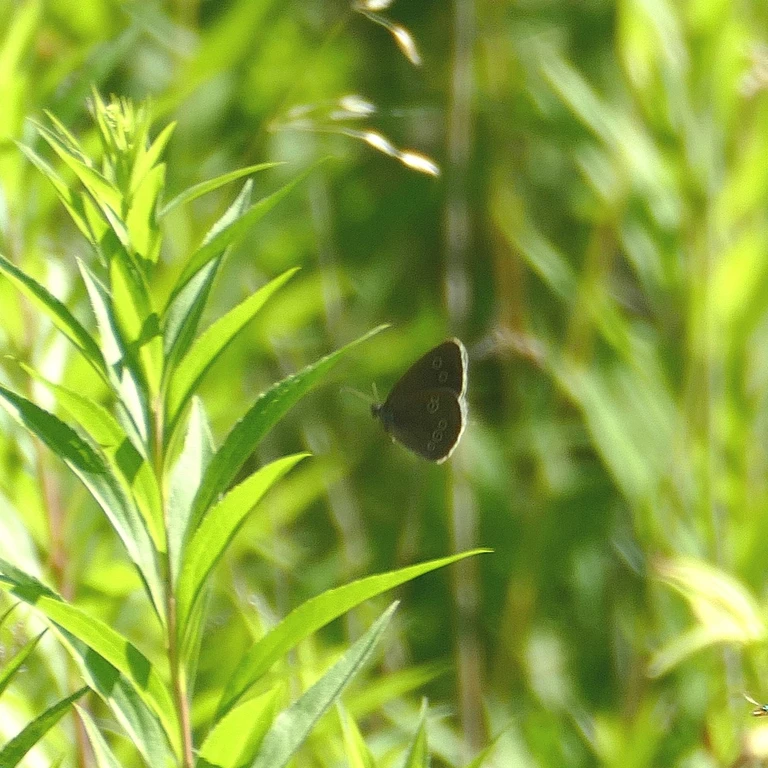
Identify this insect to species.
Aphantopus hyperantus
